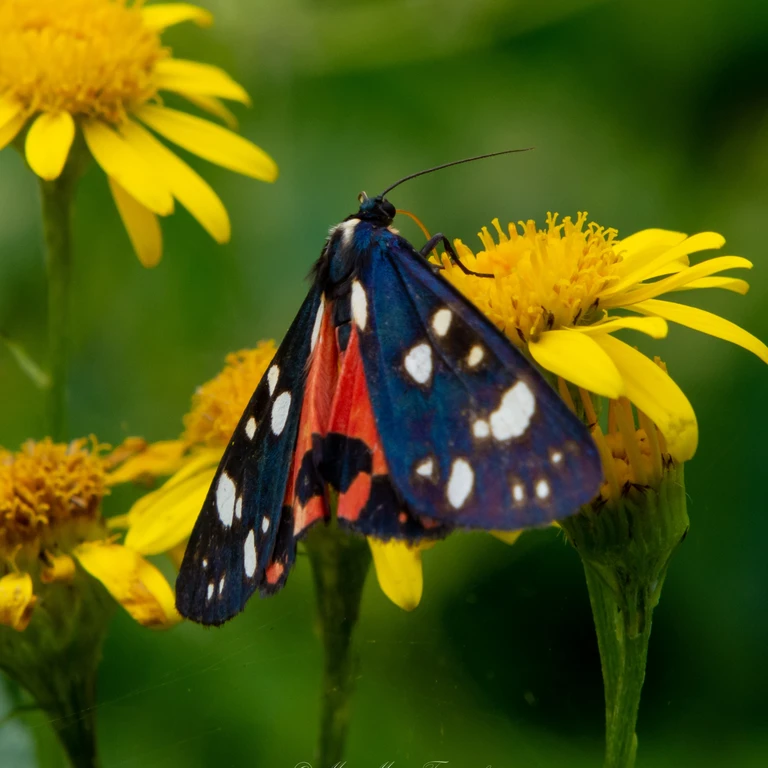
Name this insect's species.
Callimorpha dominula
